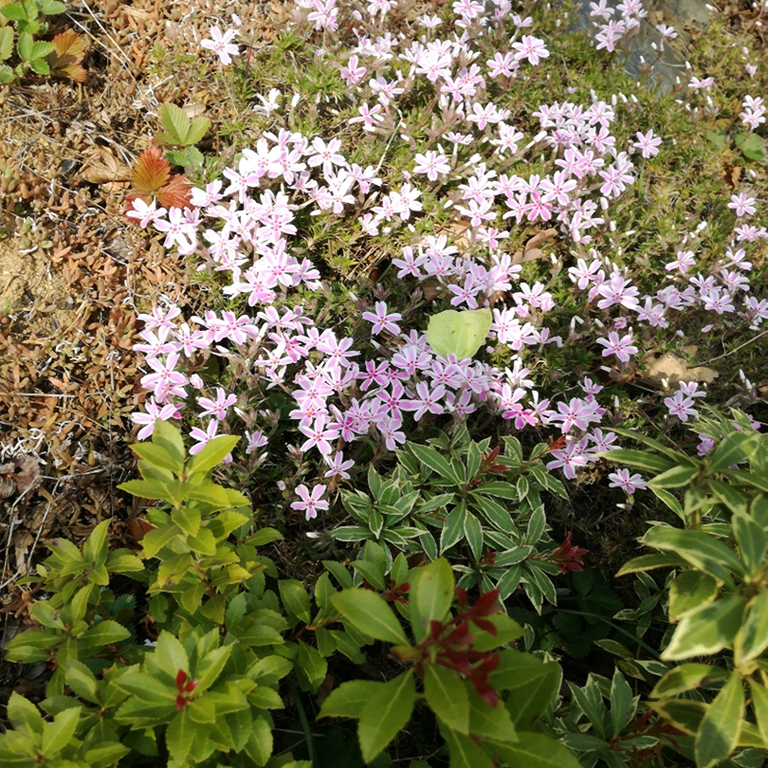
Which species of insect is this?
Gonepteryx rhamni
